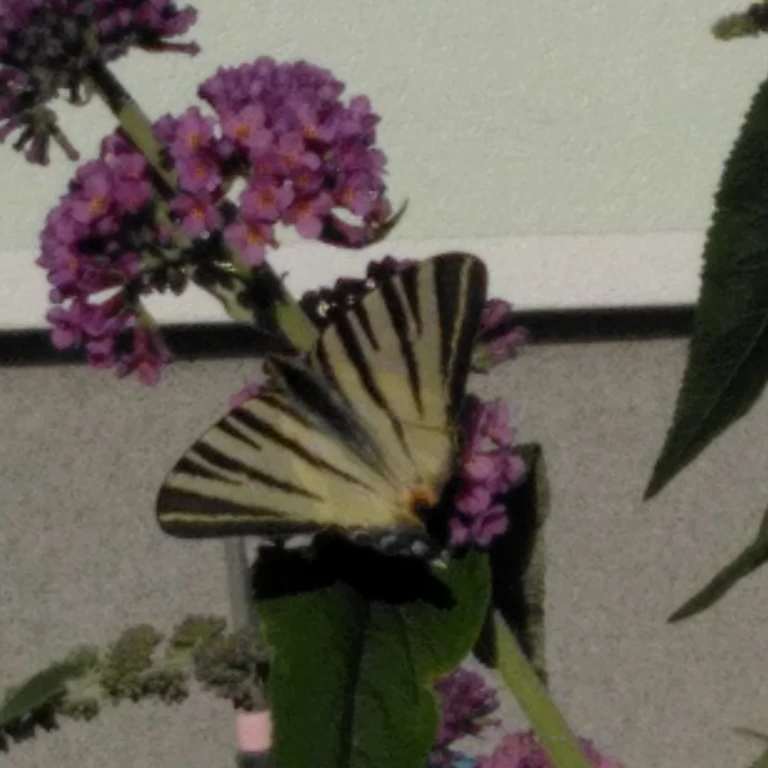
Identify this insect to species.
Iphiclides podalirius
